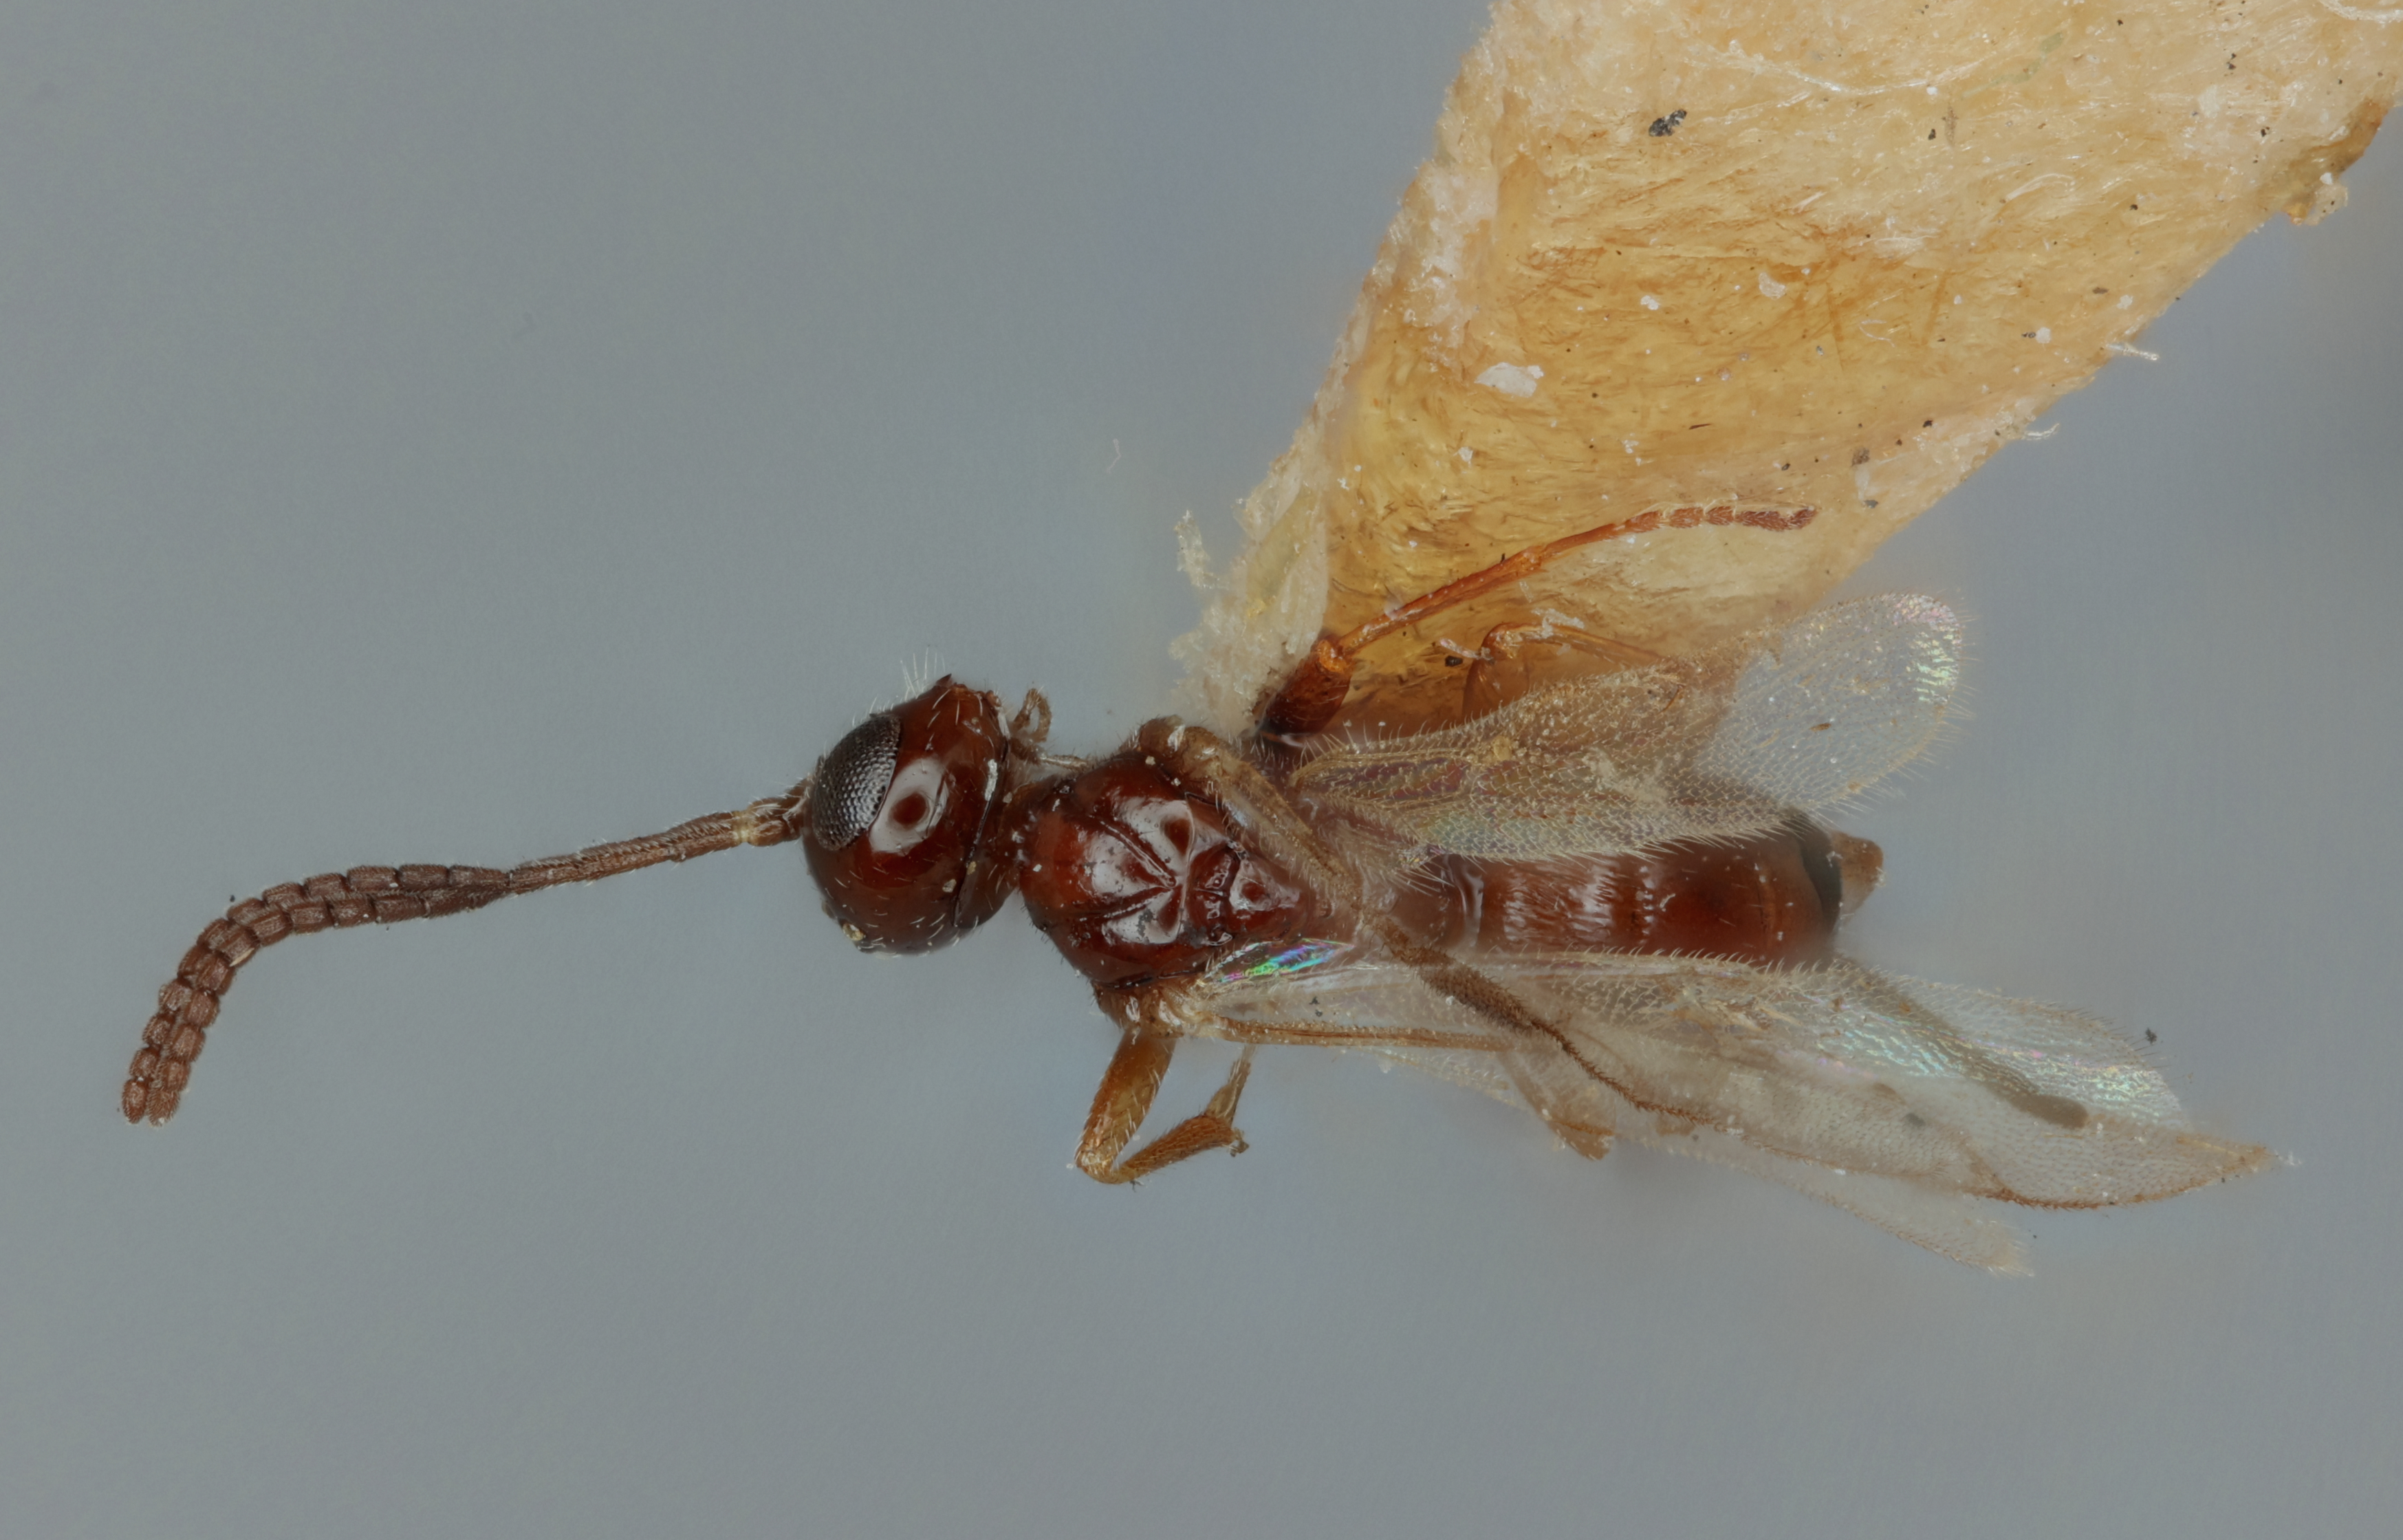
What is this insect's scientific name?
Triaspis matercula
